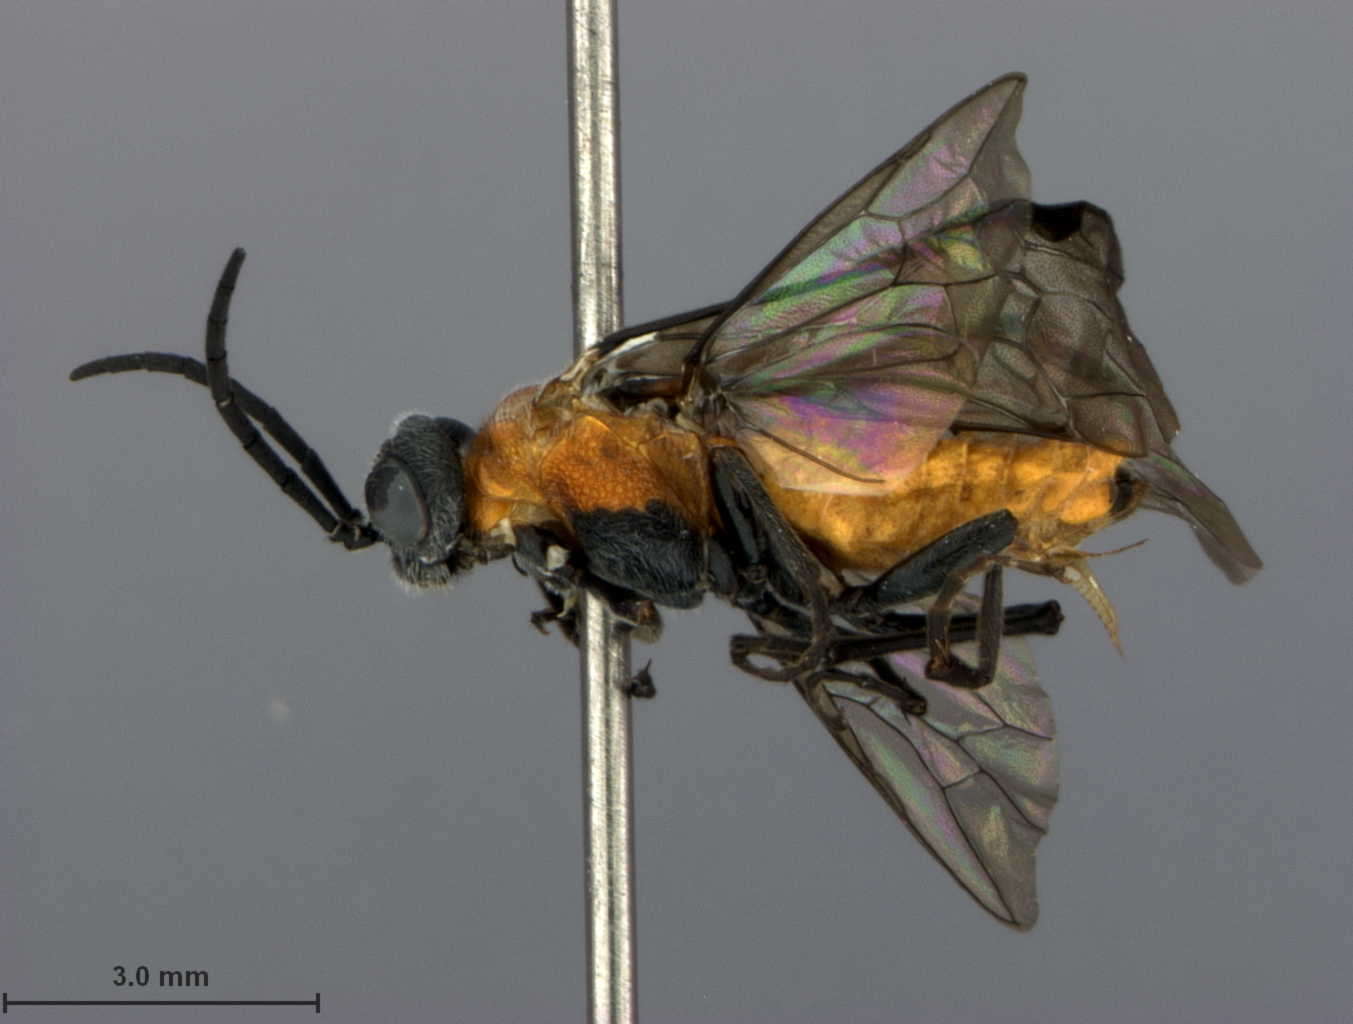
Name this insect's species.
Dolerus klokeorum
